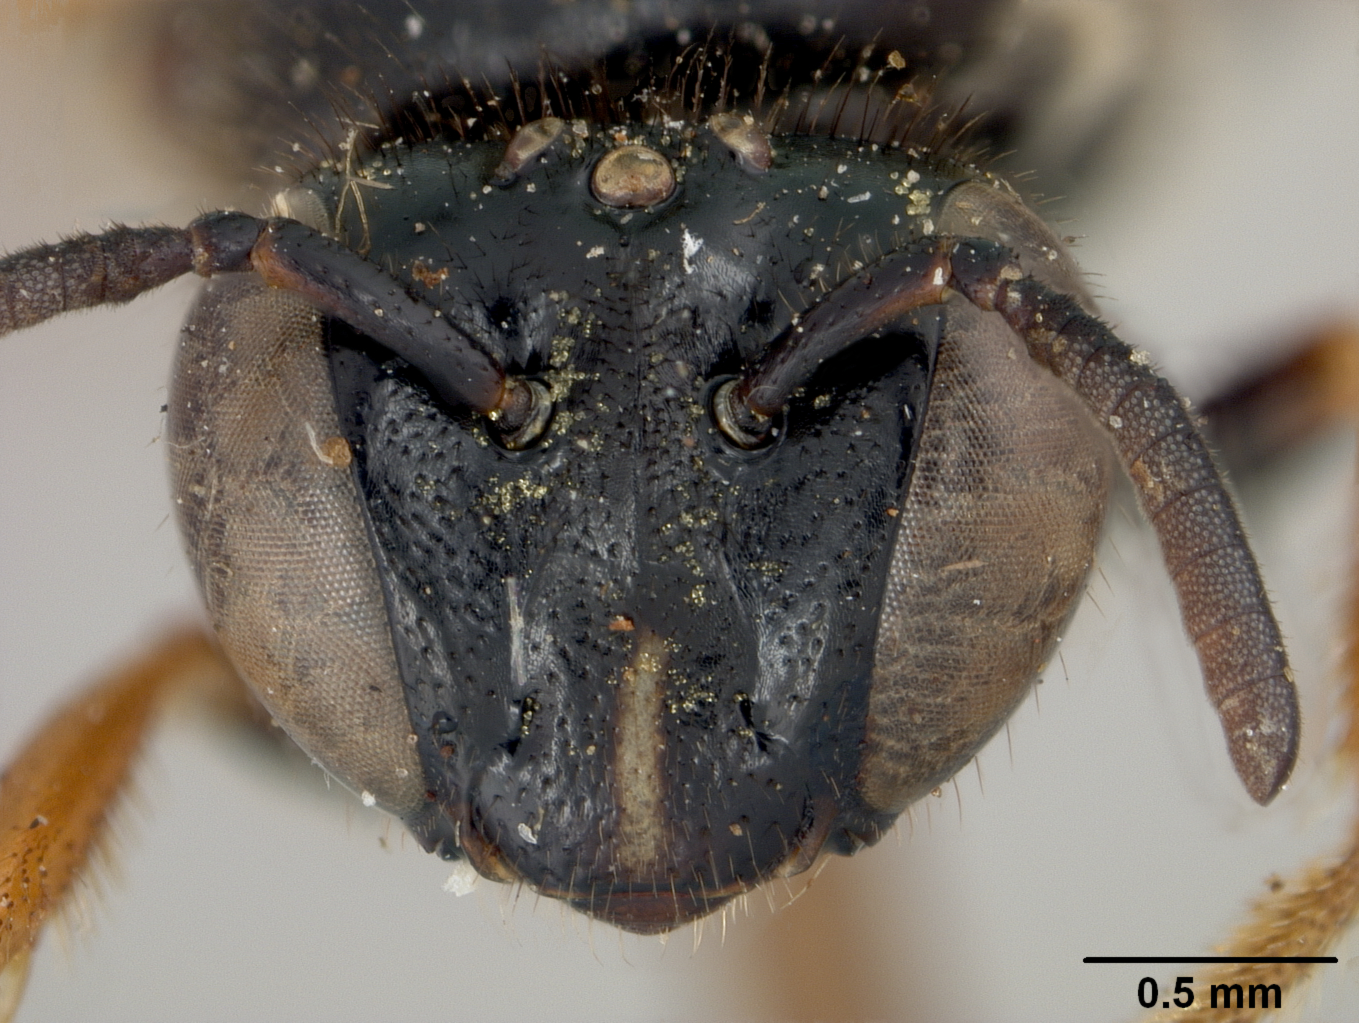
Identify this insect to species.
Exoneura angophorae
